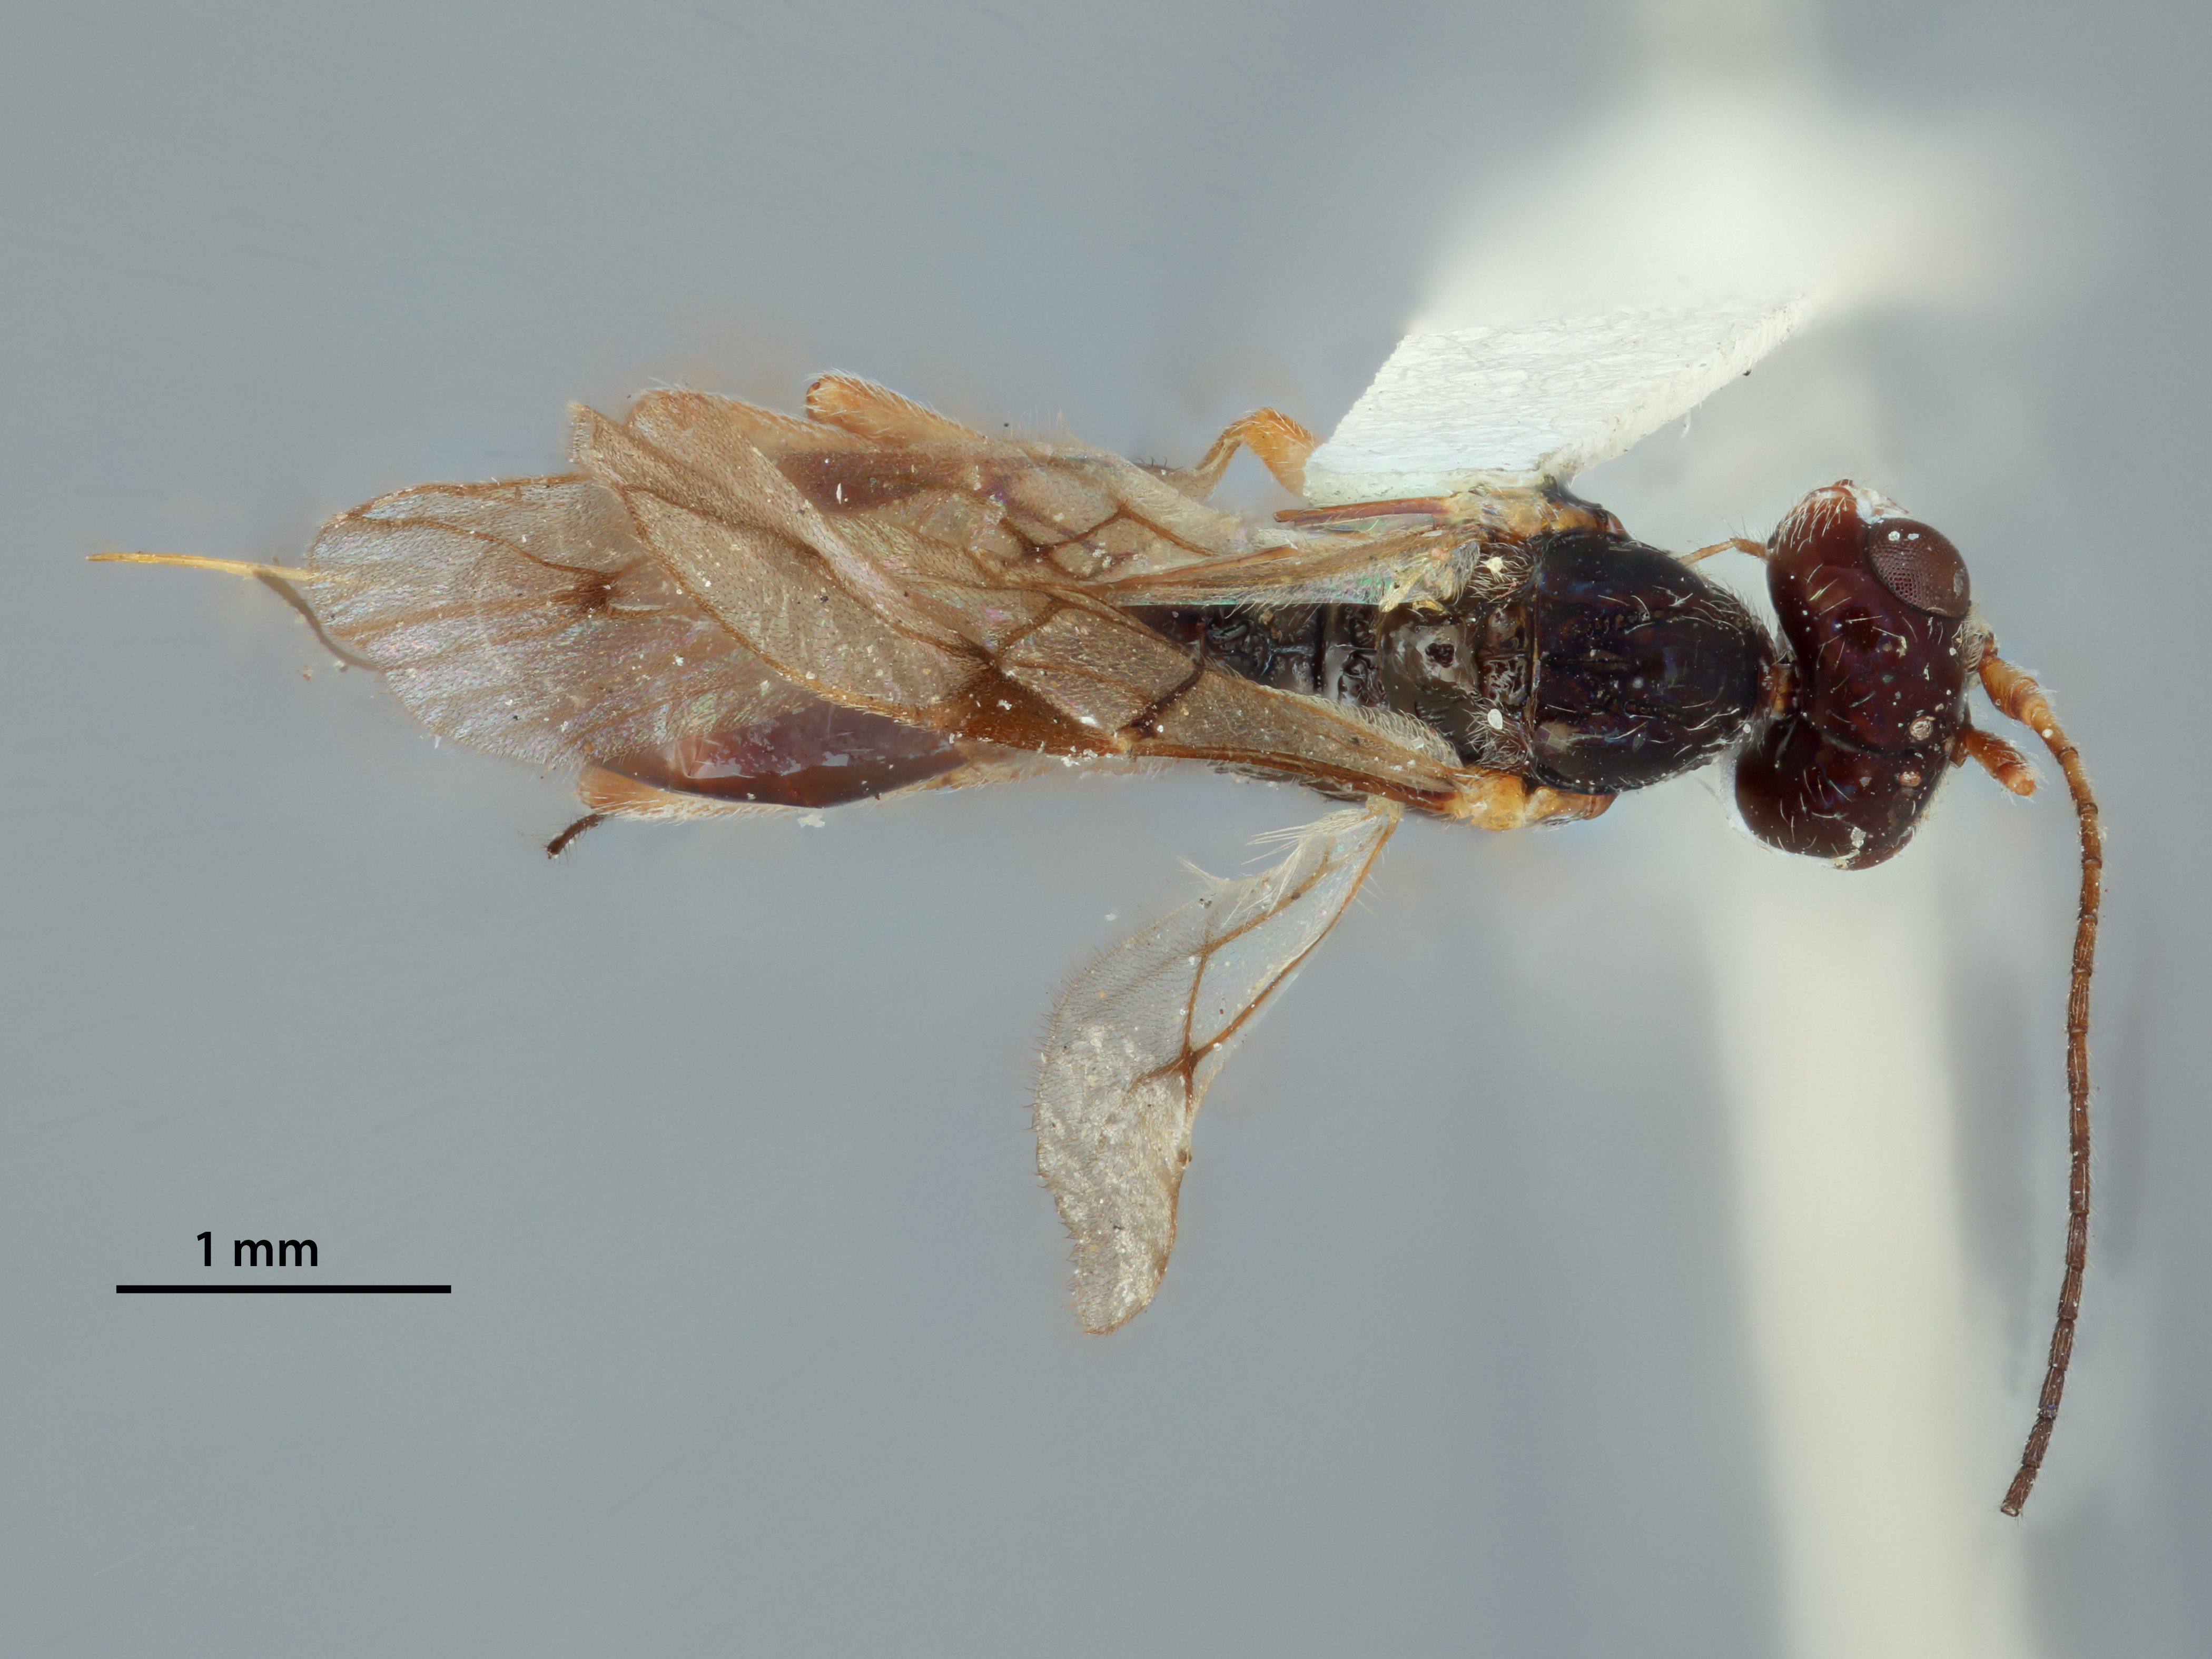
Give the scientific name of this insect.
Phaenocarpa americana
